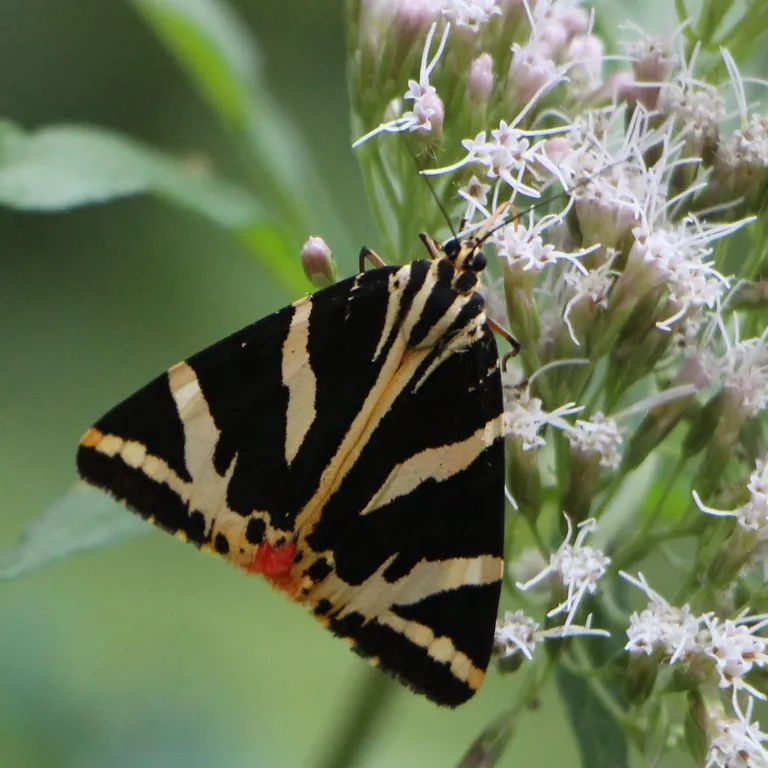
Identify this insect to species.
Euplagia quadripunctaria
